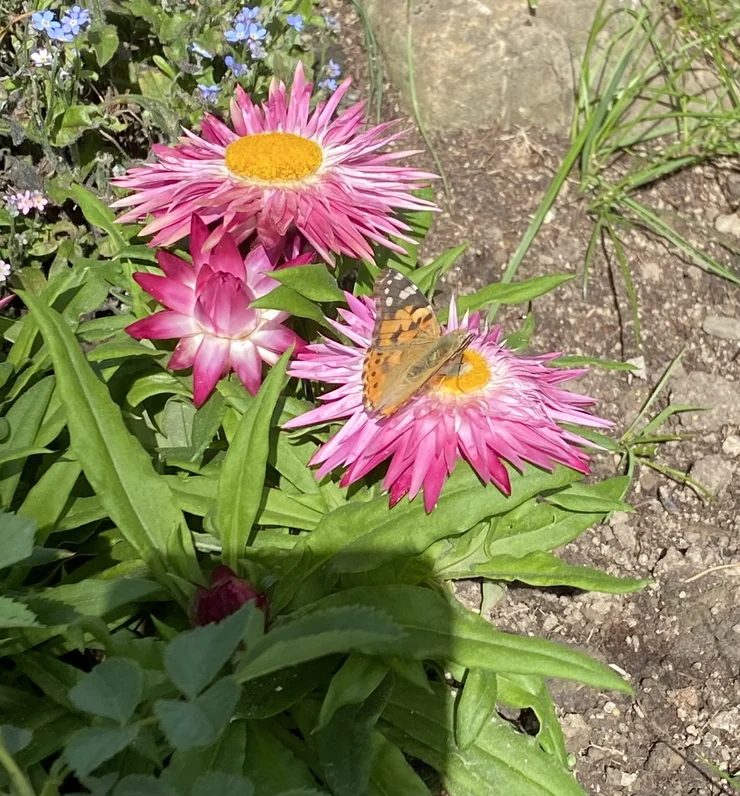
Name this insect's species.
Vanessa cardui
